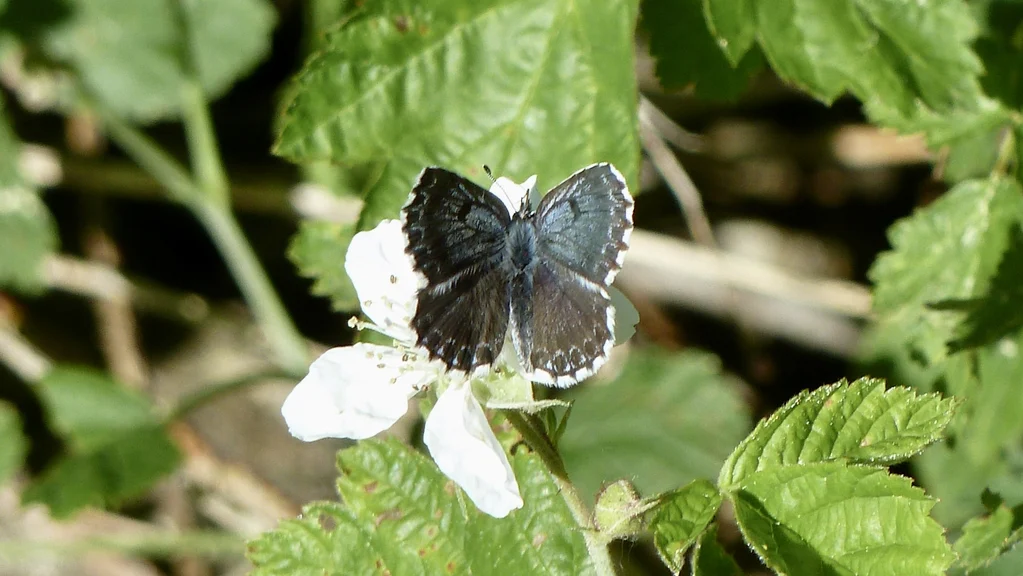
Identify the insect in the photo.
Scolitantides orion
